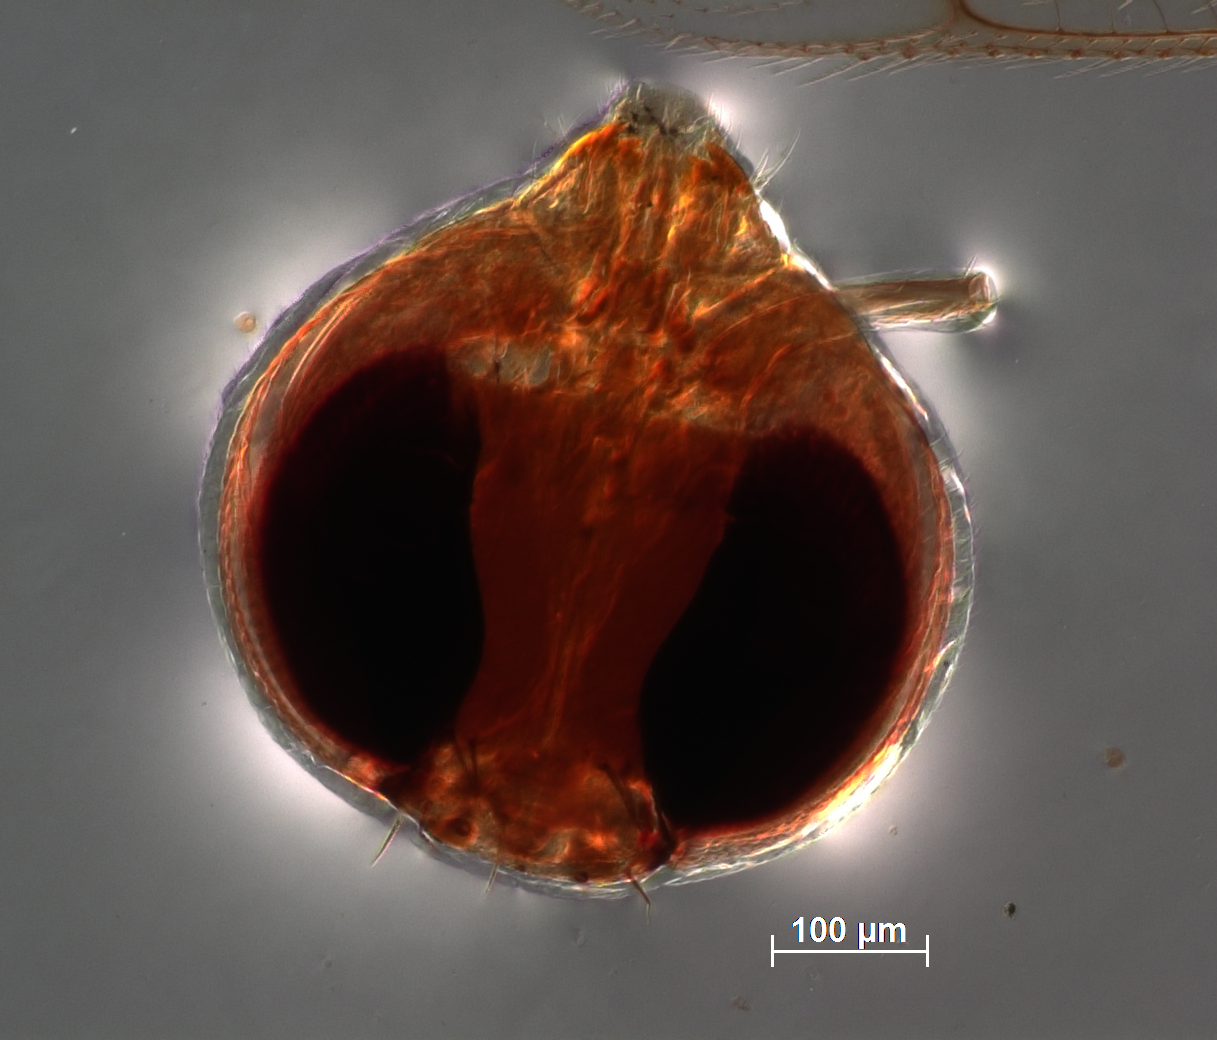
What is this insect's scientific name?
Tetrastichus postmarginaloides
